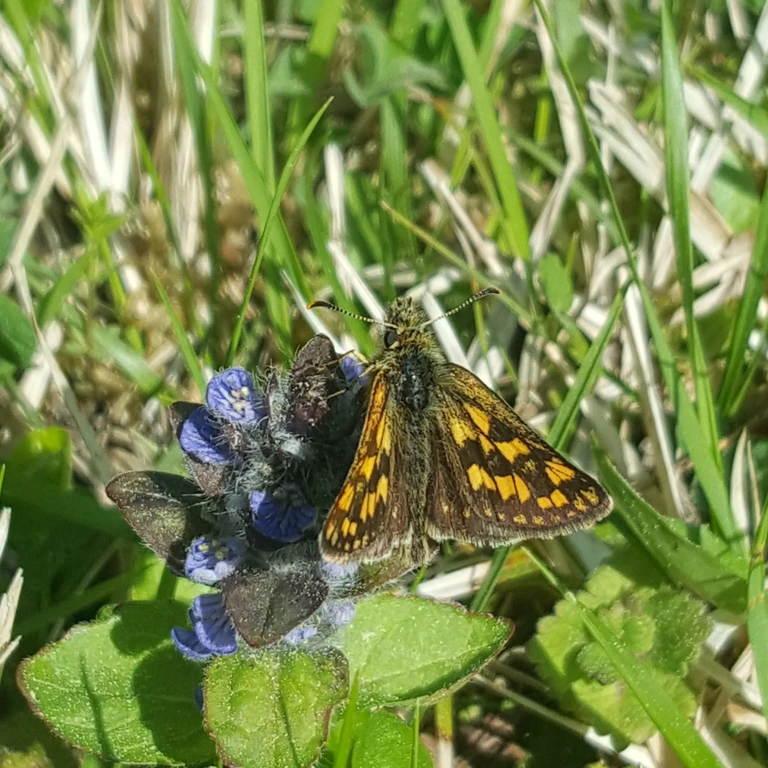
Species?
Carterocephalus palaemon
